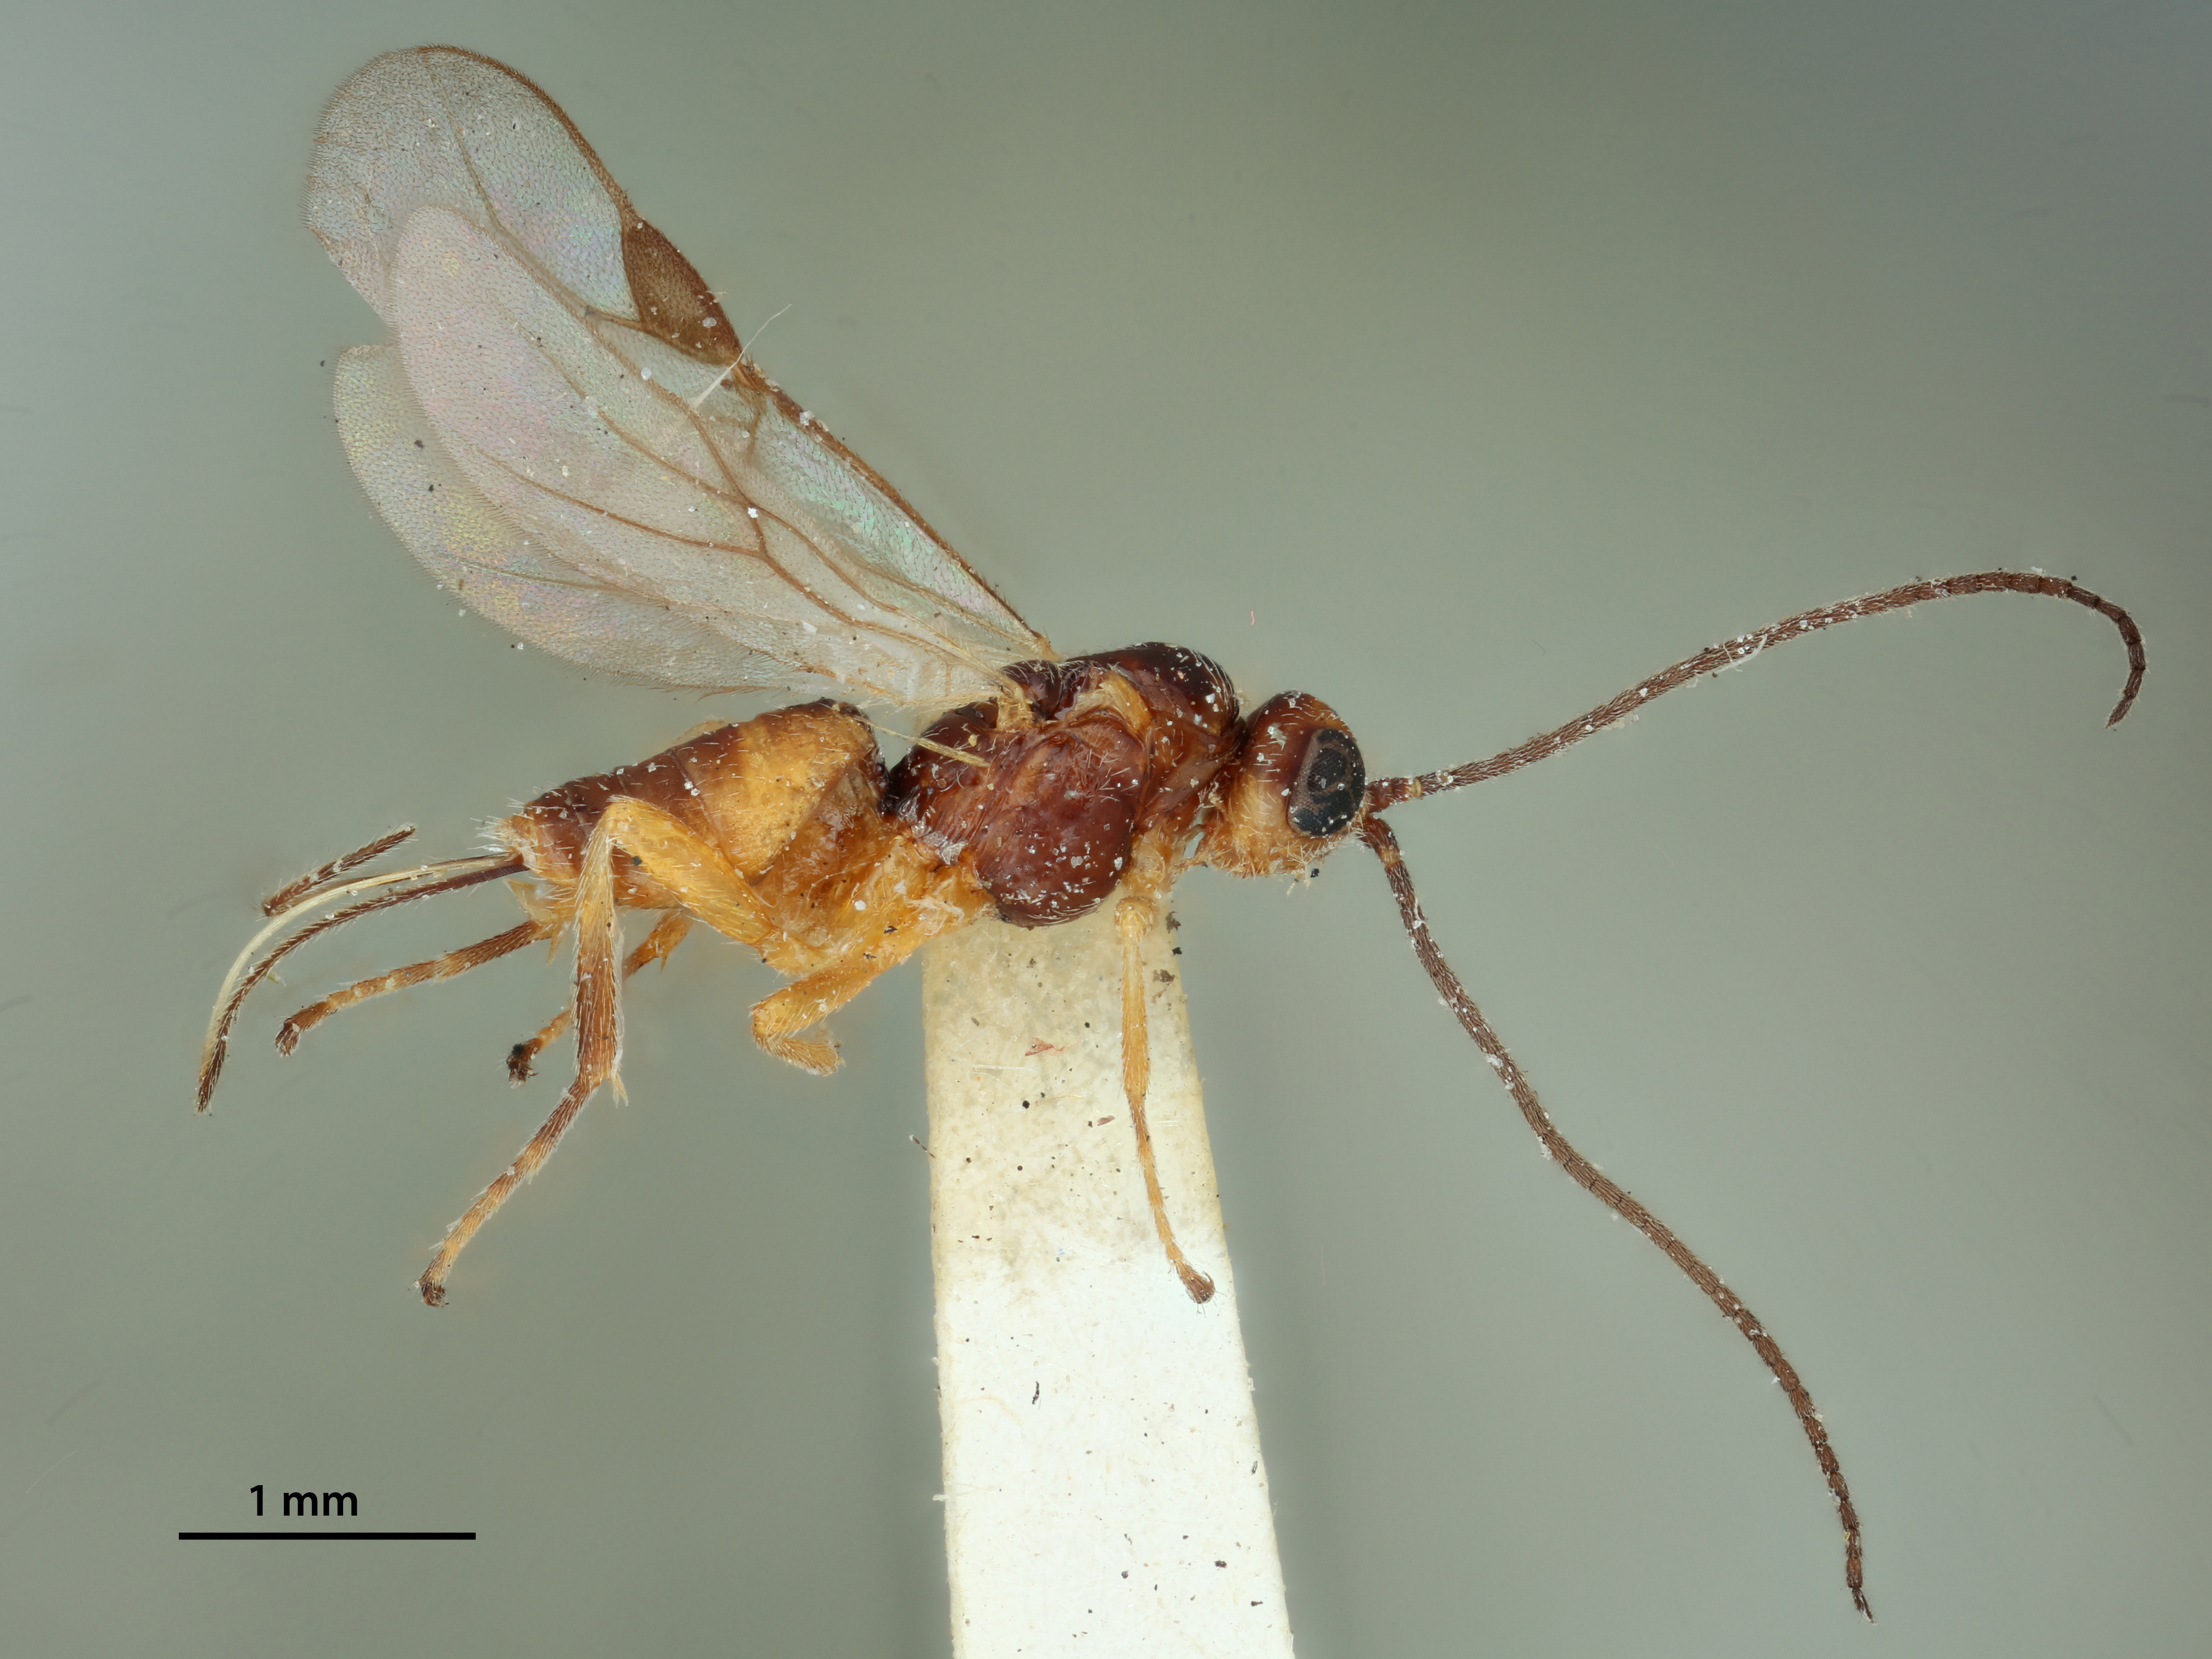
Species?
Bracon fungicola
